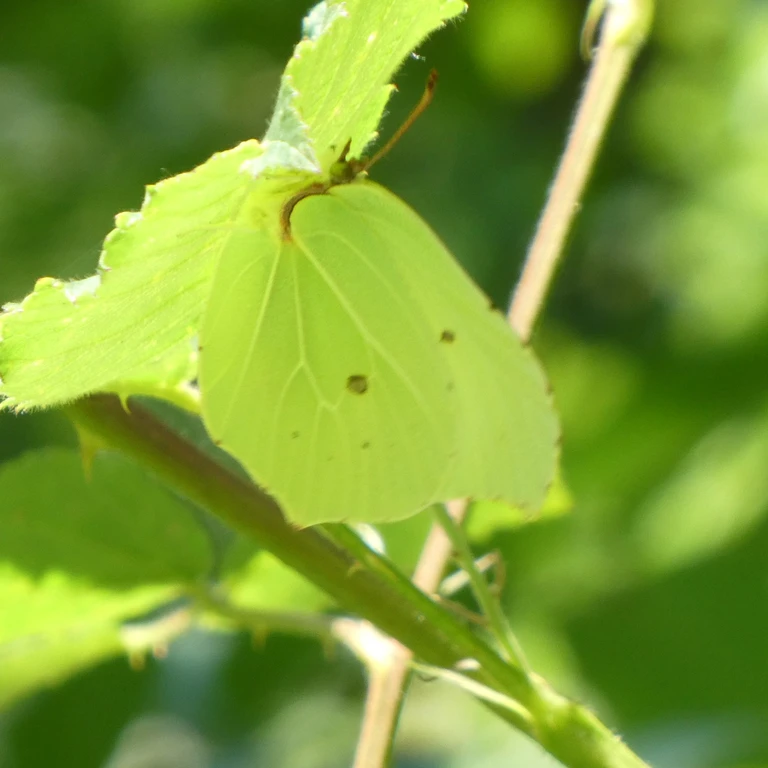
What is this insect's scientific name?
Gonepteryx rhamni
